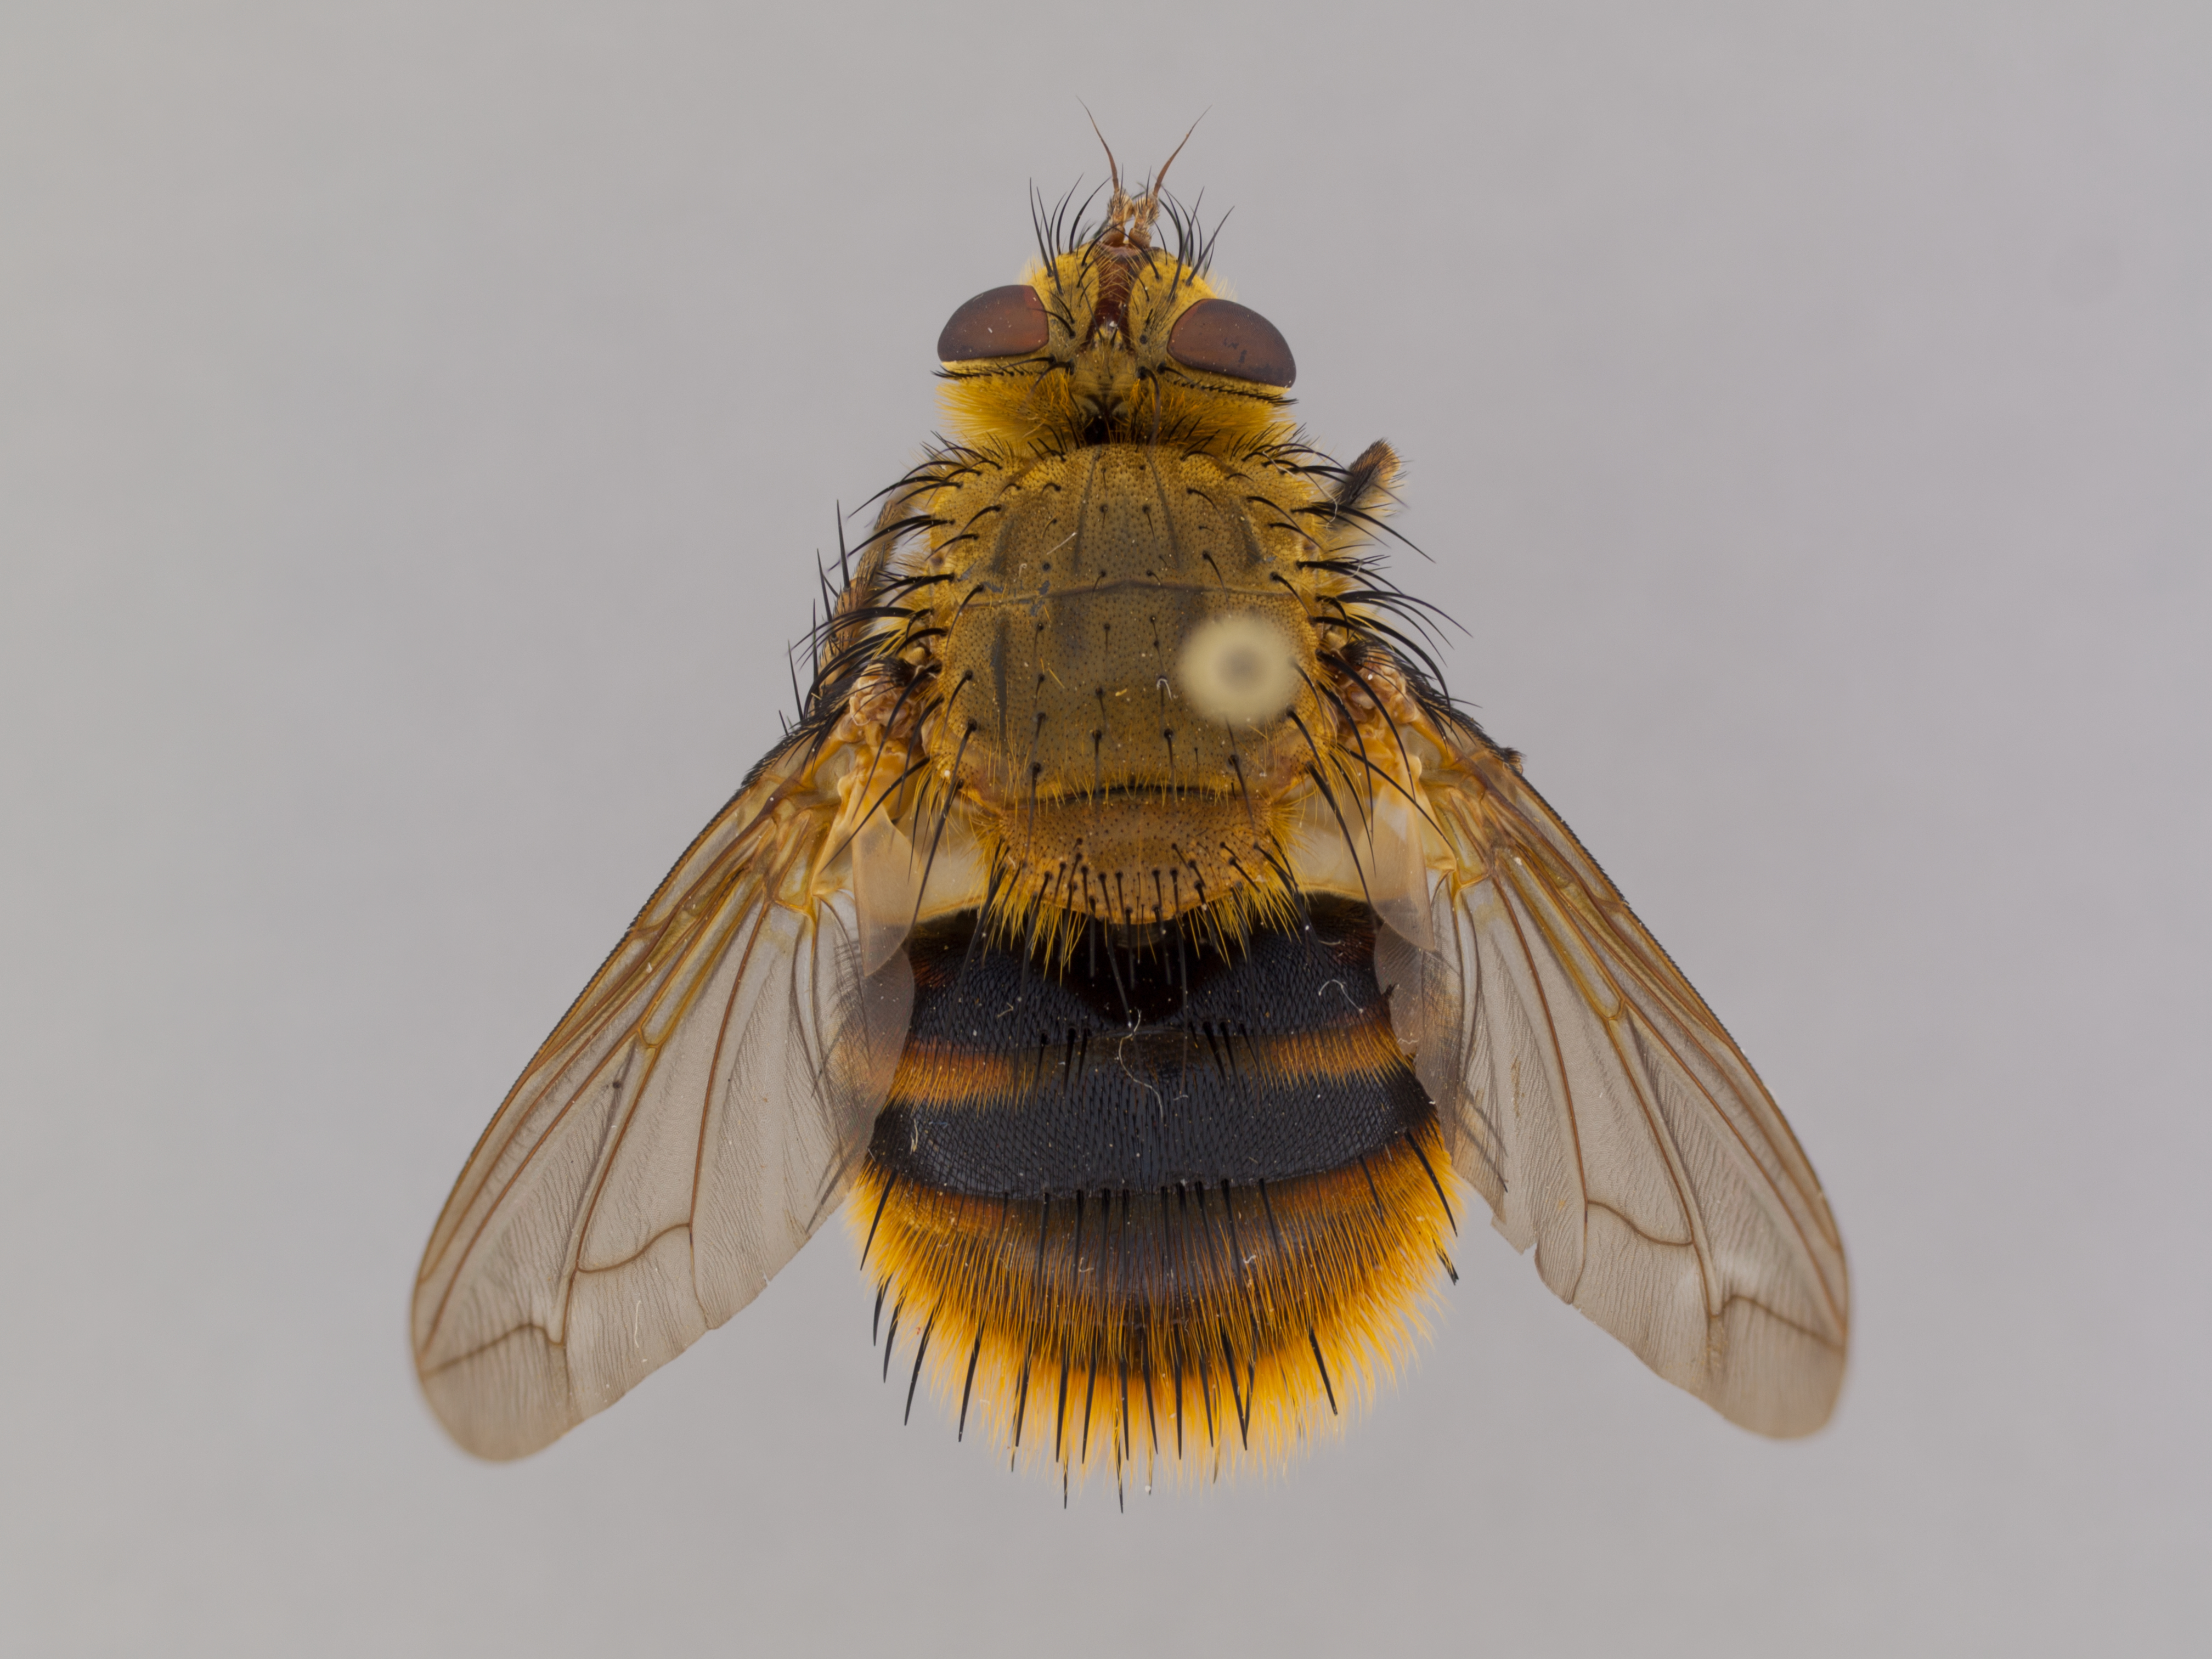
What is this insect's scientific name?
Tachina luteola
